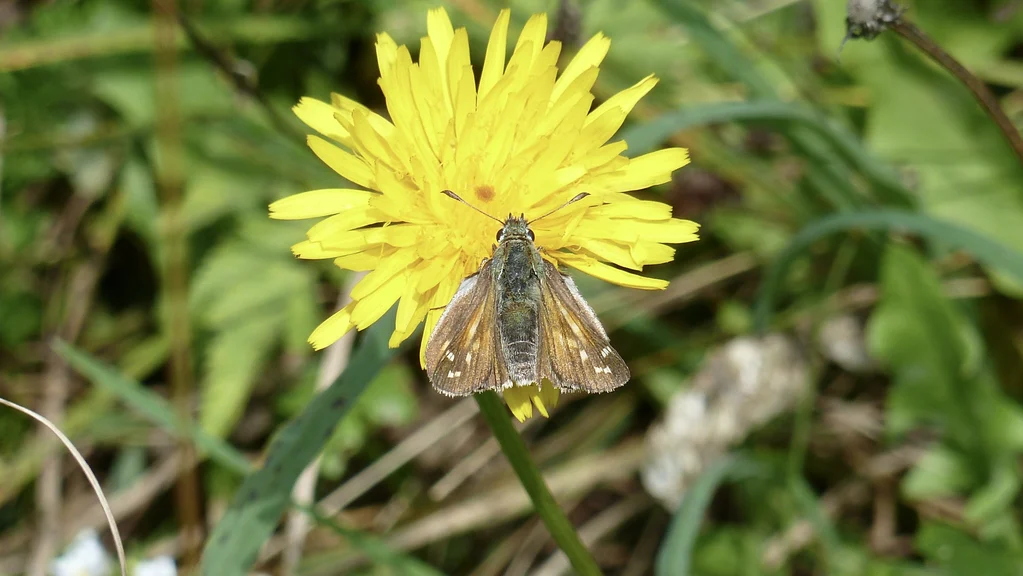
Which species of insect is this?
Hesperia comma
